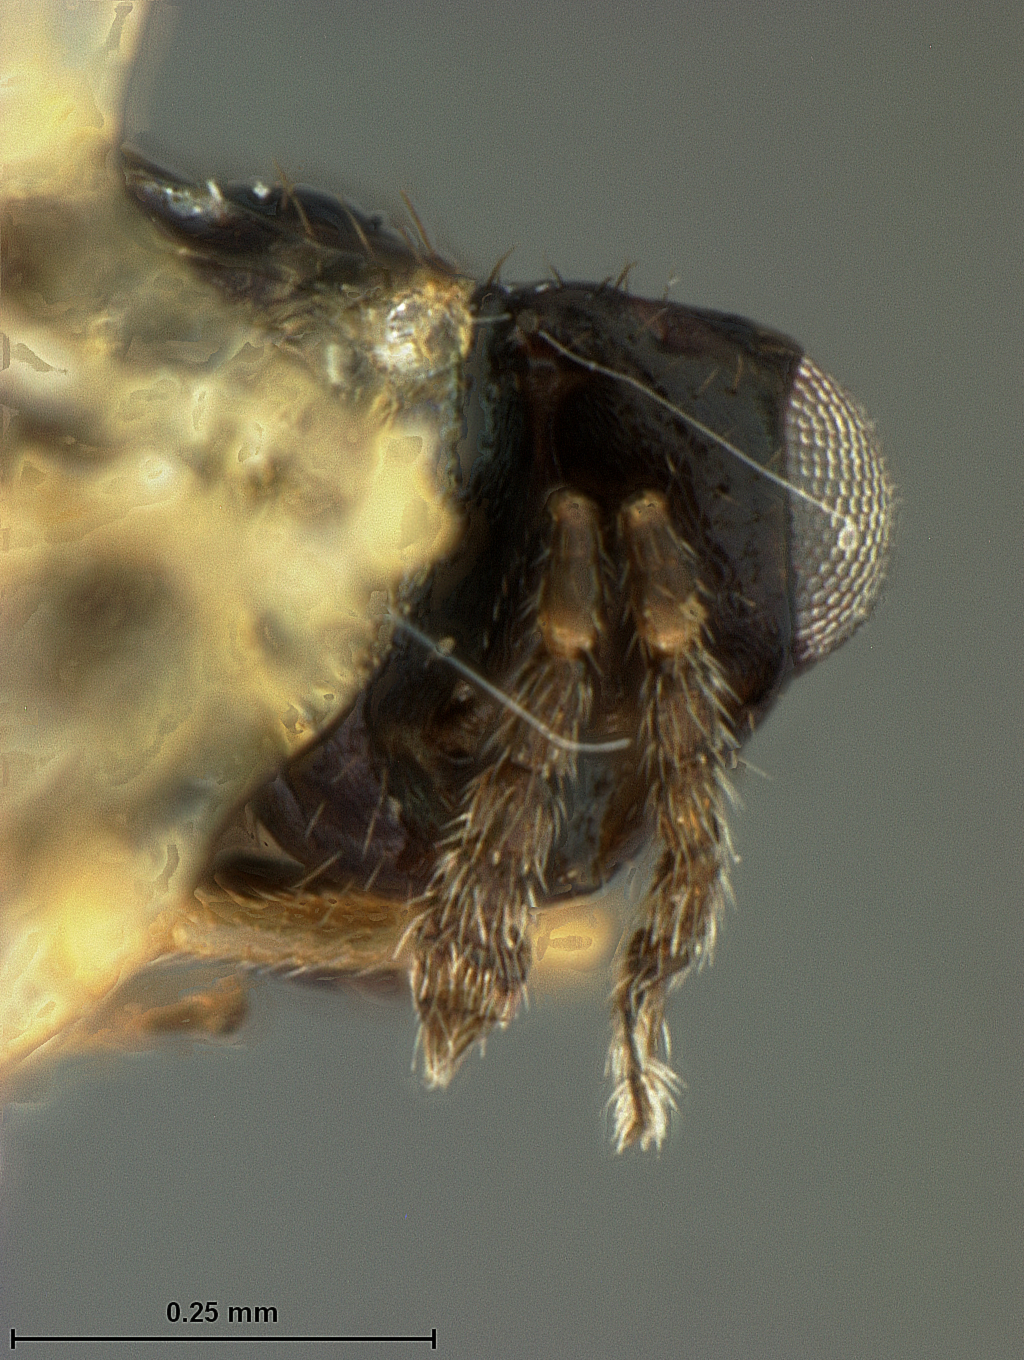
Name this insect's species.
Syntomosphyrum orgyiae
